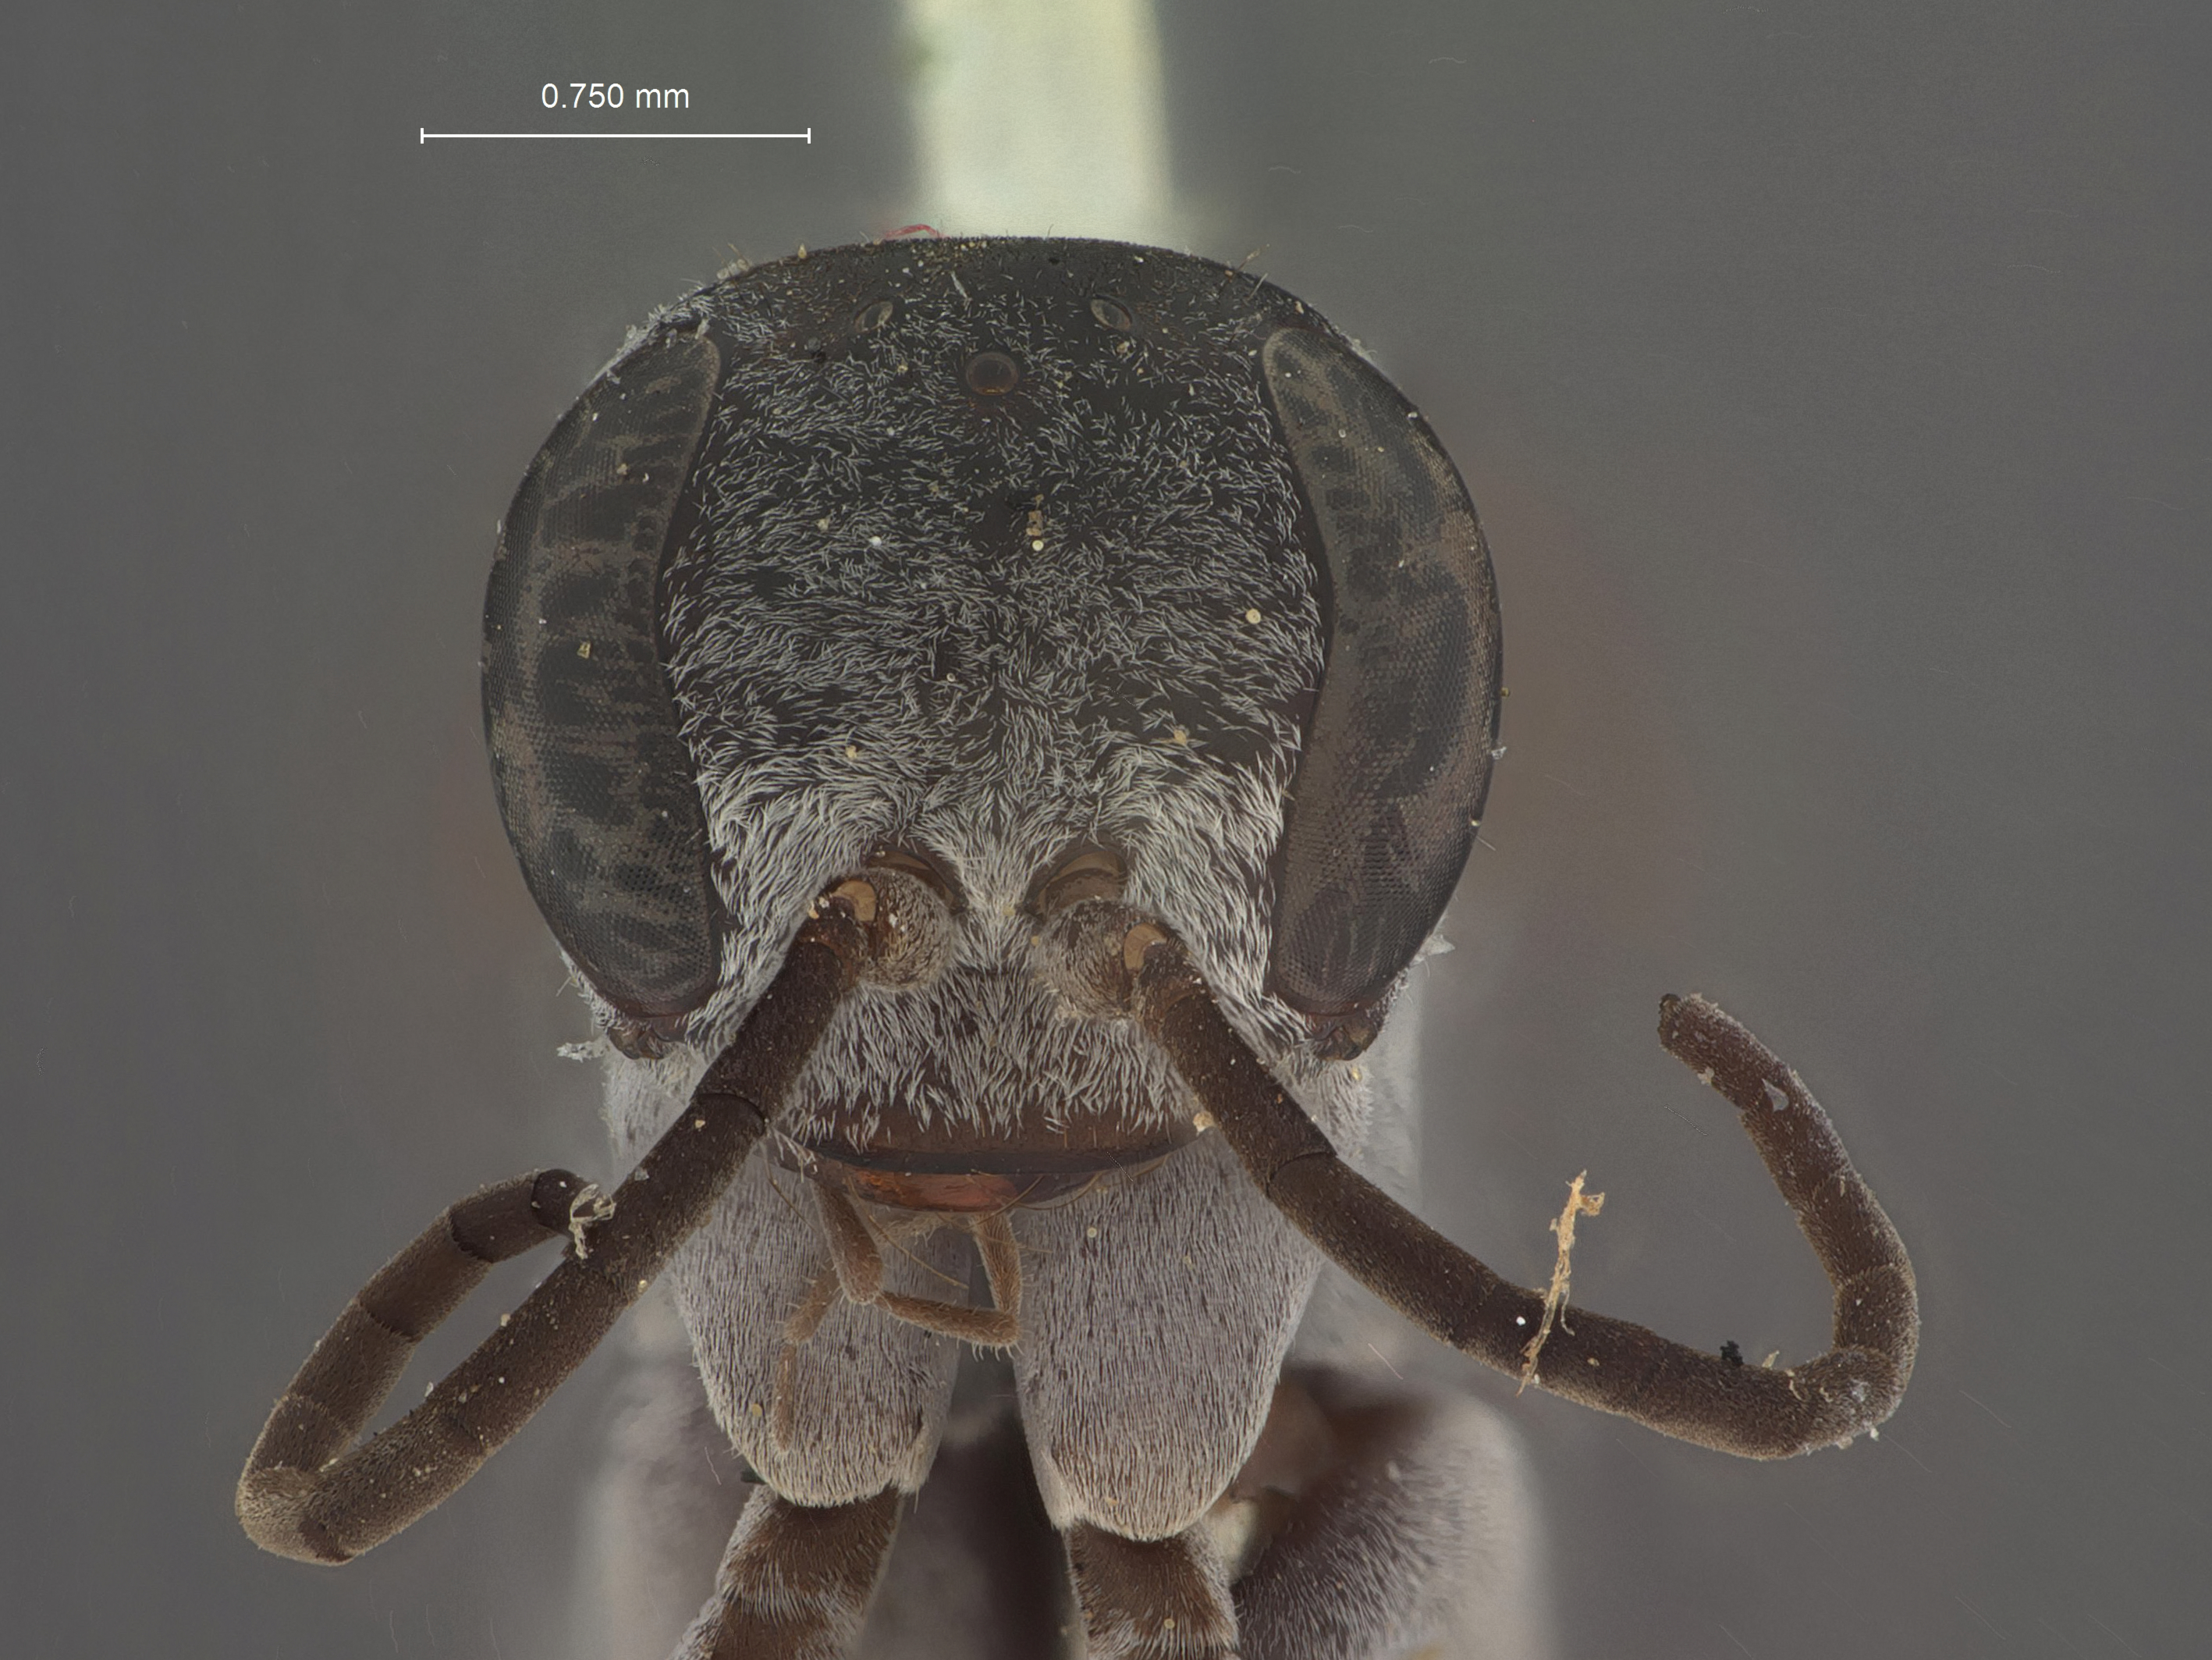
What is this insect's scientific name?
Aporinellus laticeps
